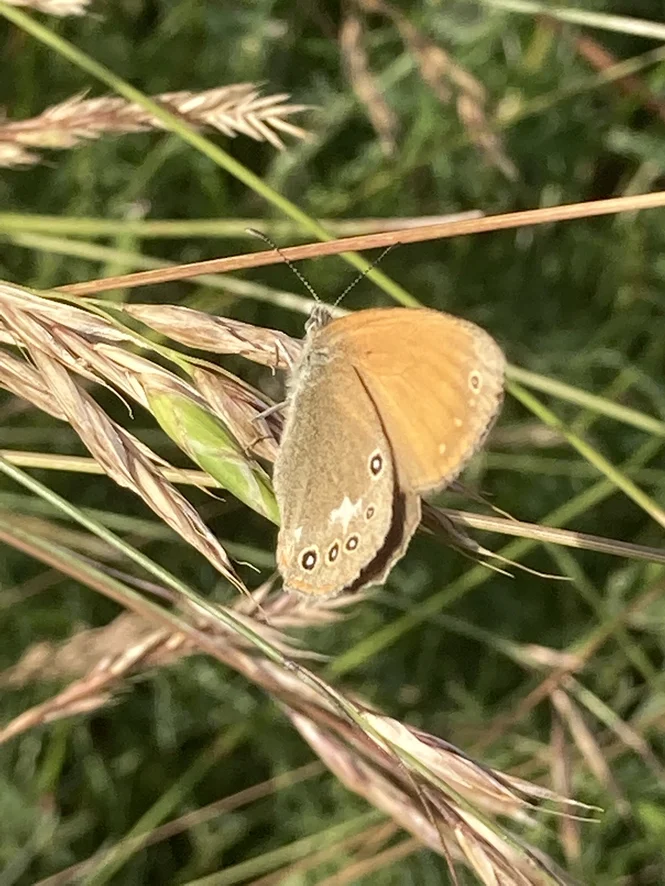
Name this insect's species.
Coenonympha glycerion (also Coenonympha iphis)
